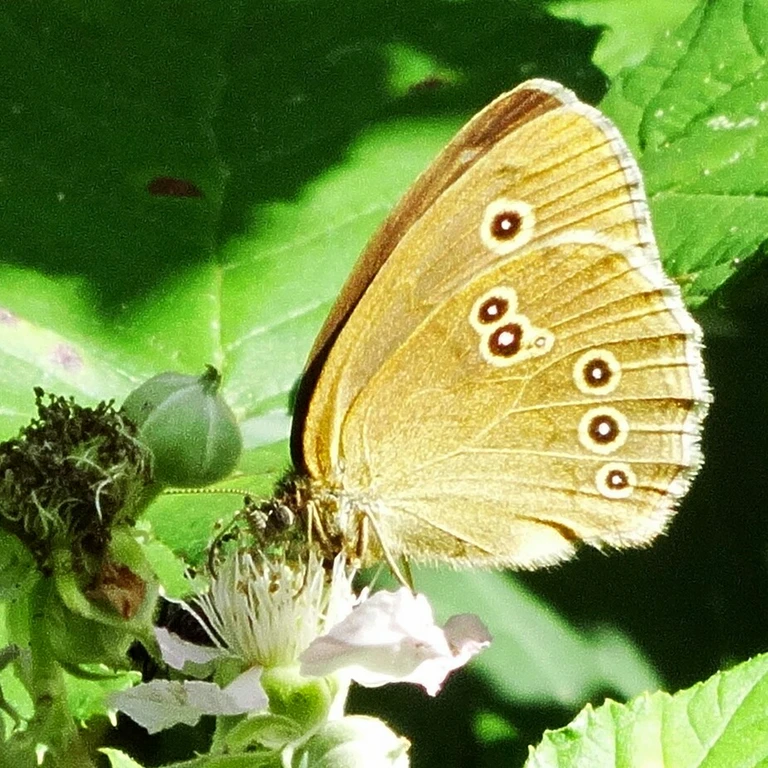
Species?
Aphantopus hyperantus
